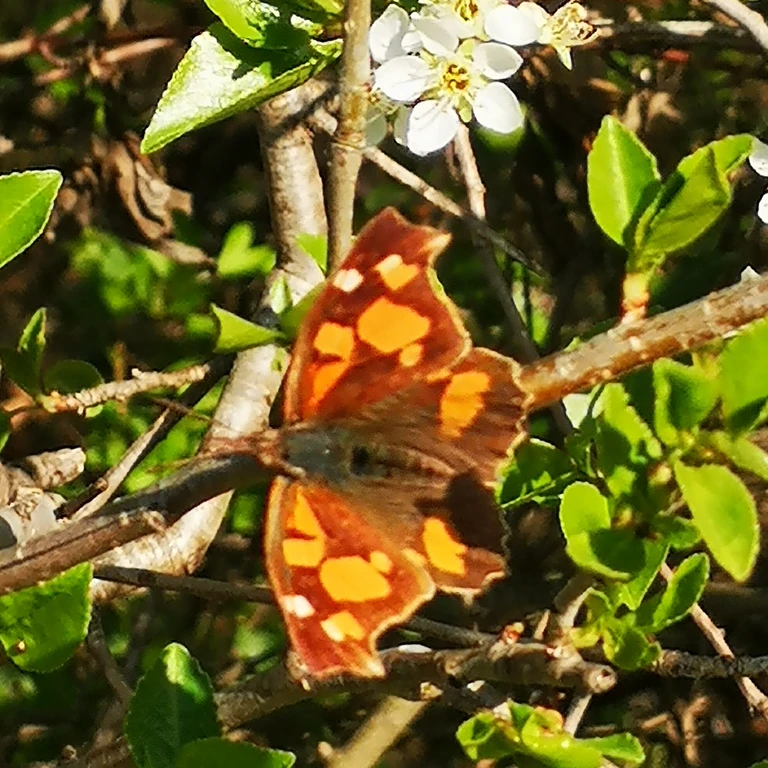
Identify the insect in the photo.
Libythea celtis
